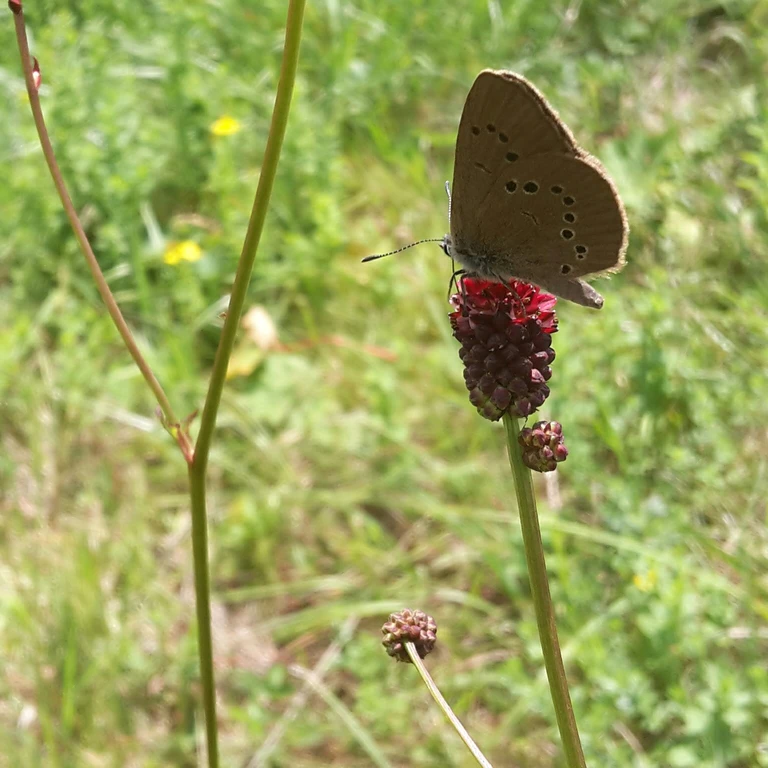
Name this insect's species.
Phengaris nausithous (also Maculinea nausithous)
